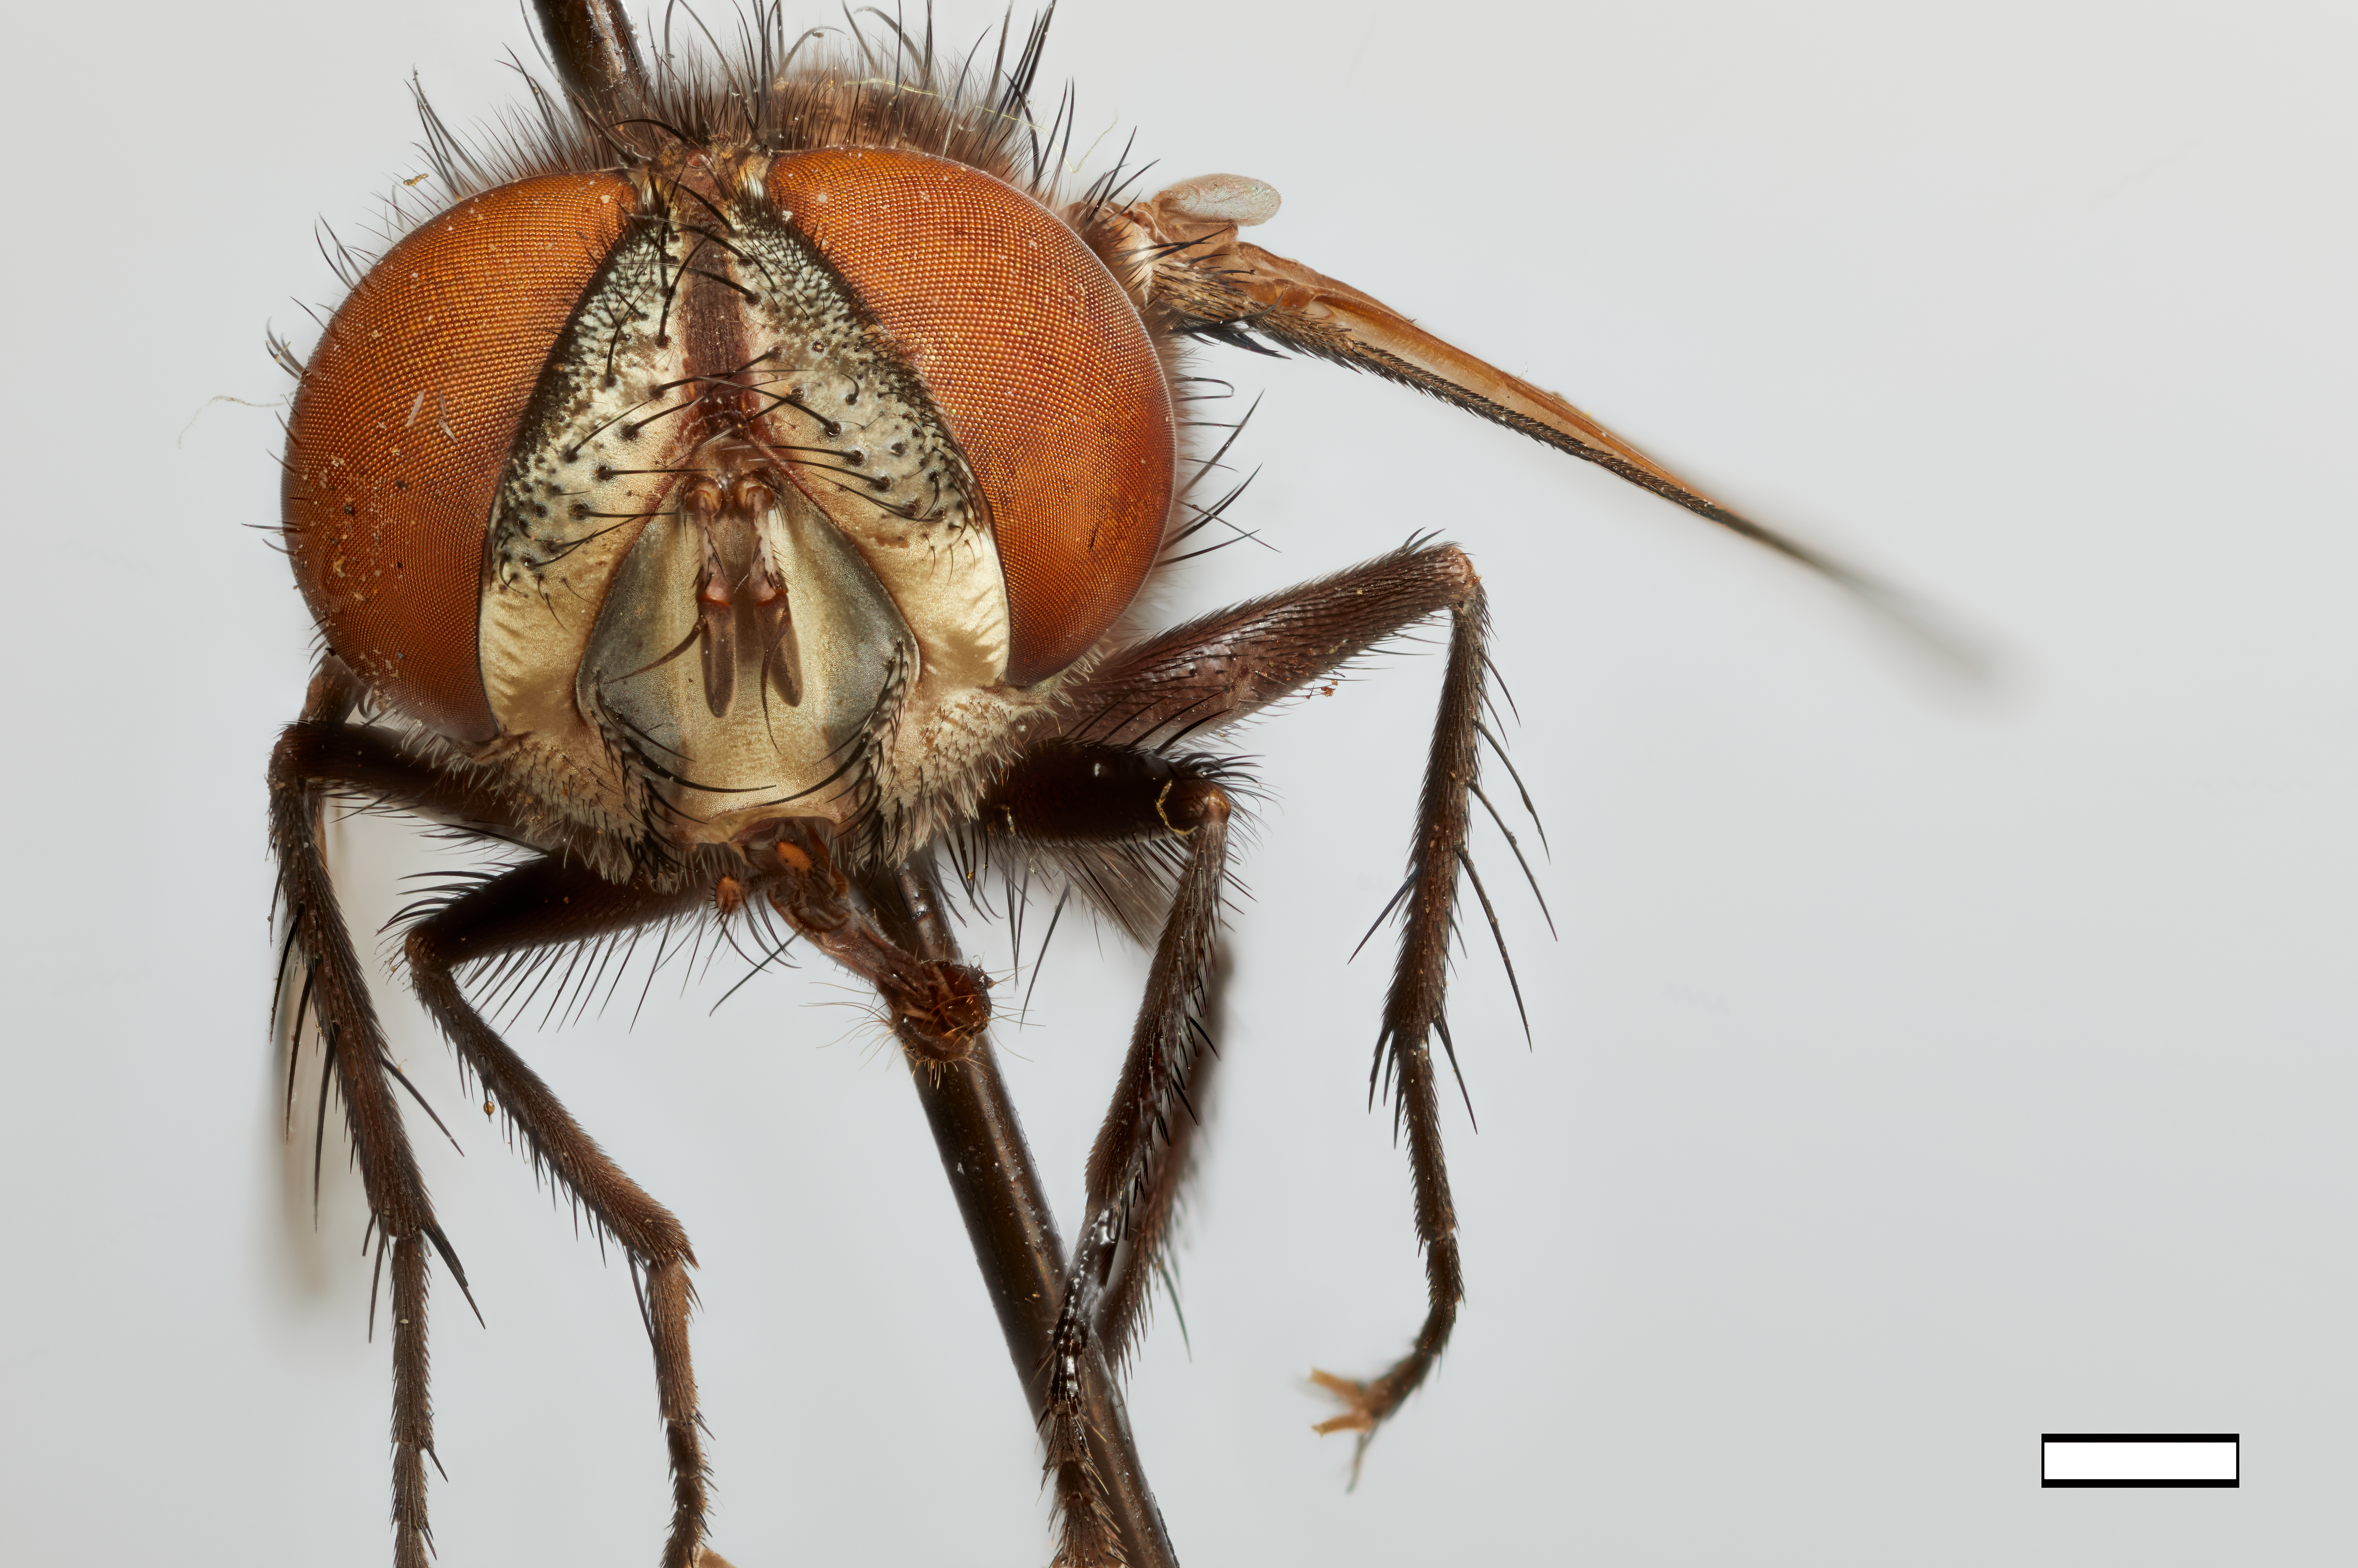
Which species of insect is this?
Atacta crassiceps
